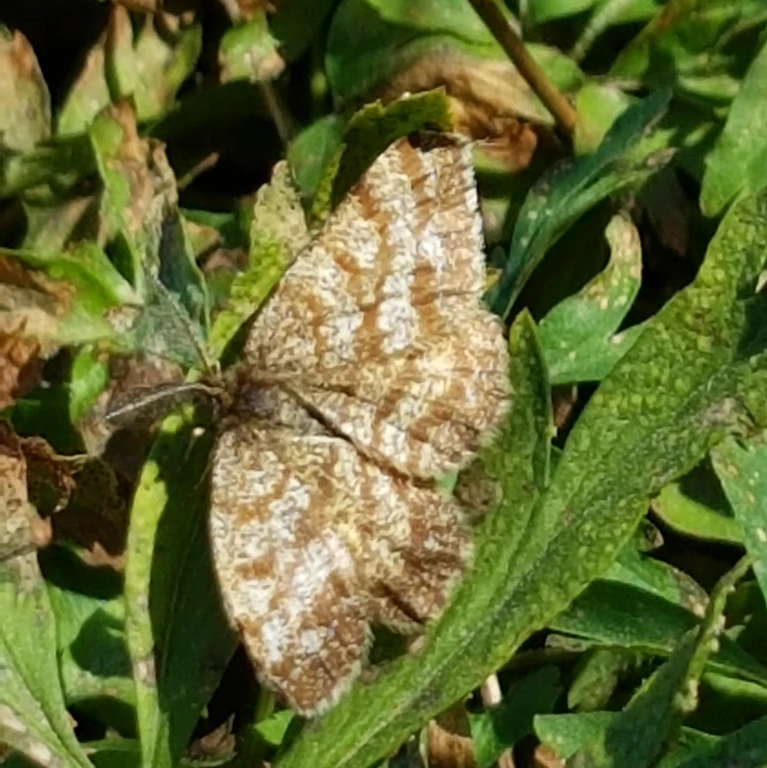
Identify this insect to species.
Ematurga atomaria
